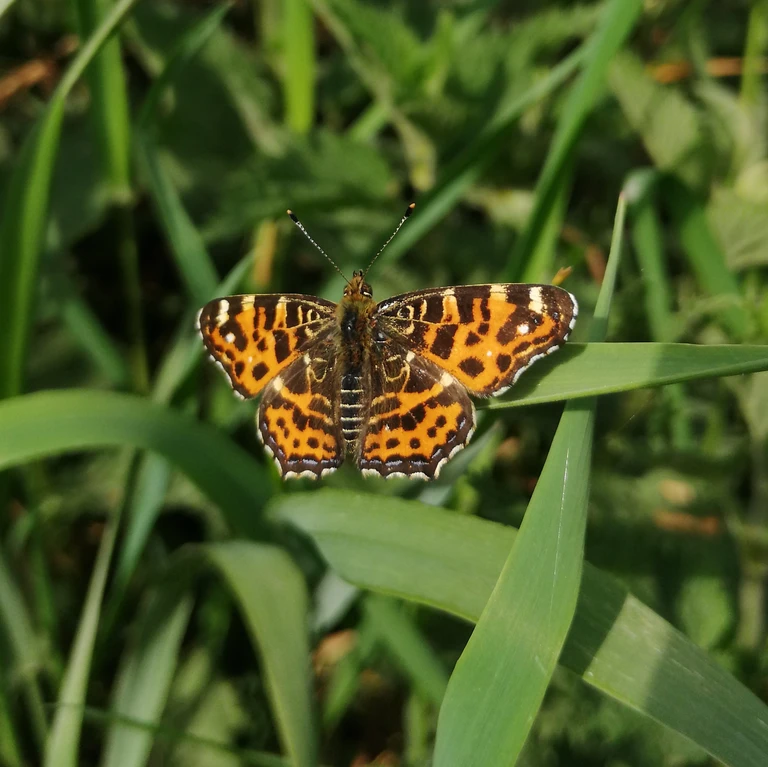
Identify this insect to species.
Araschnia levana
